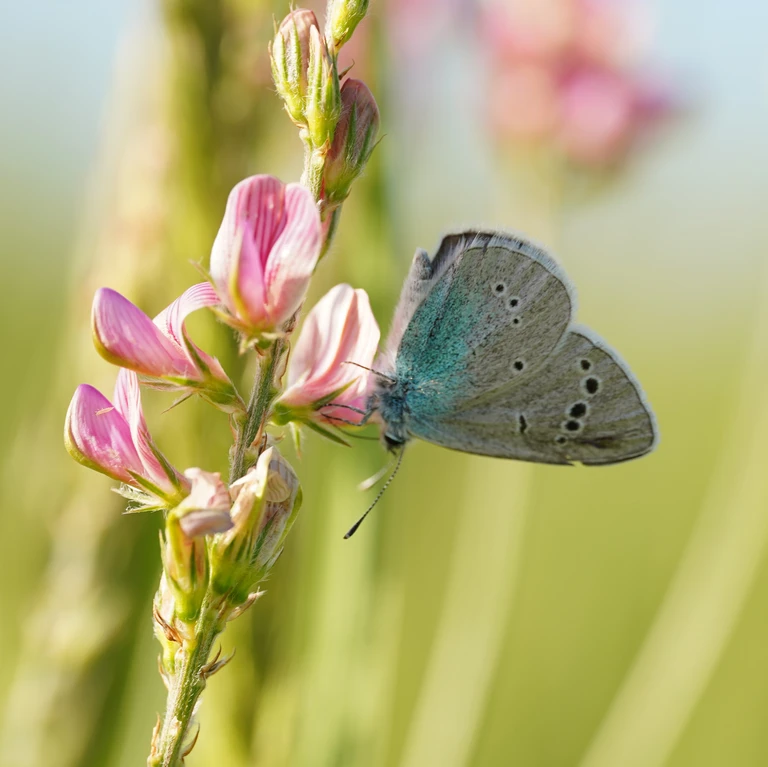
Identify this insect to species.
Glaucopsyche alexis
